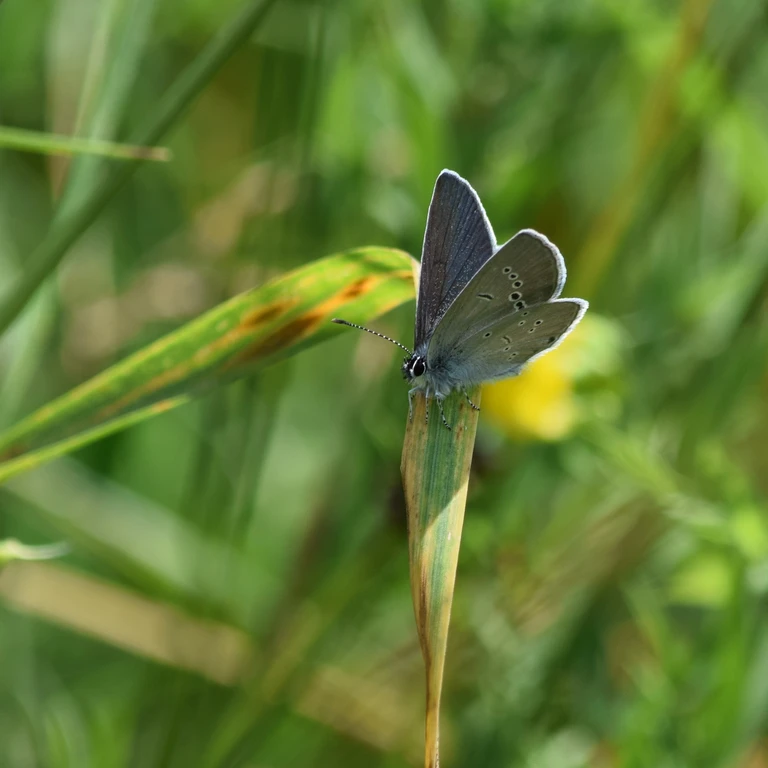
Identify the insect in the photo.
Cupido minimus
